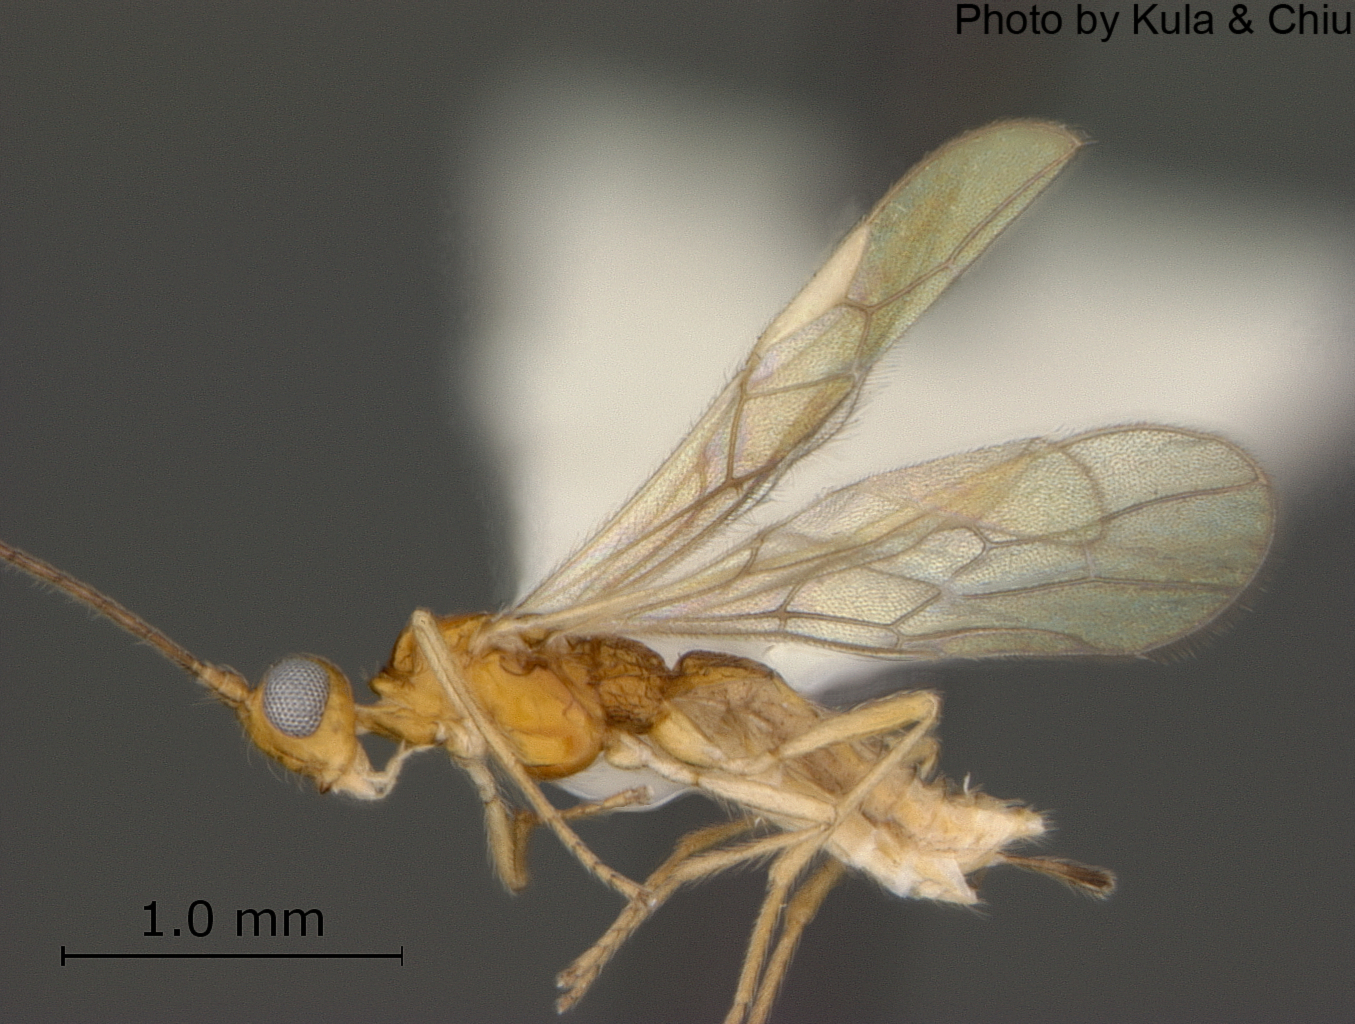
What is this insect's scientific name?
Allobracon texensis
